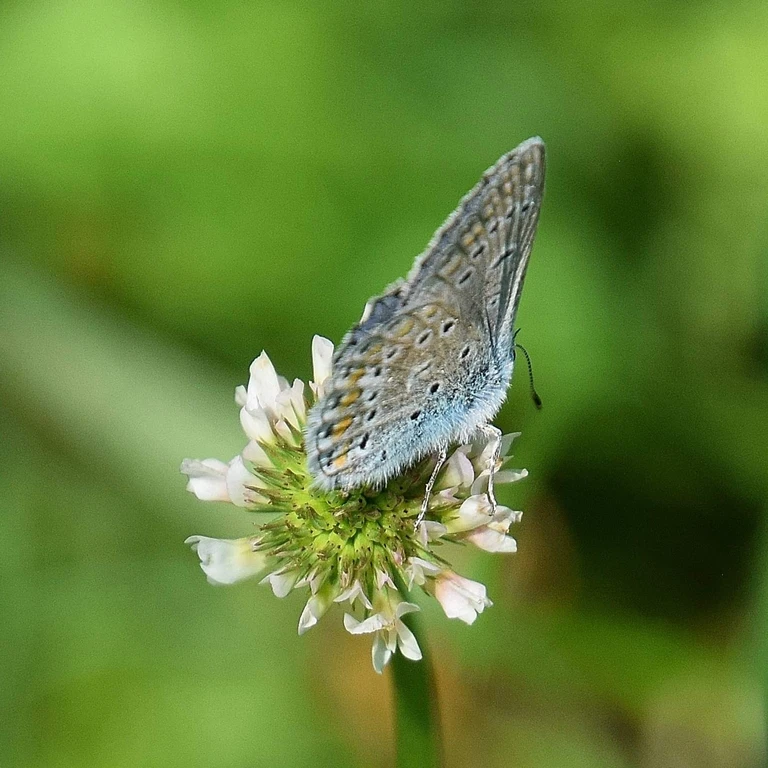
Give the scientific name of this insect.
Polyommatus icarus
